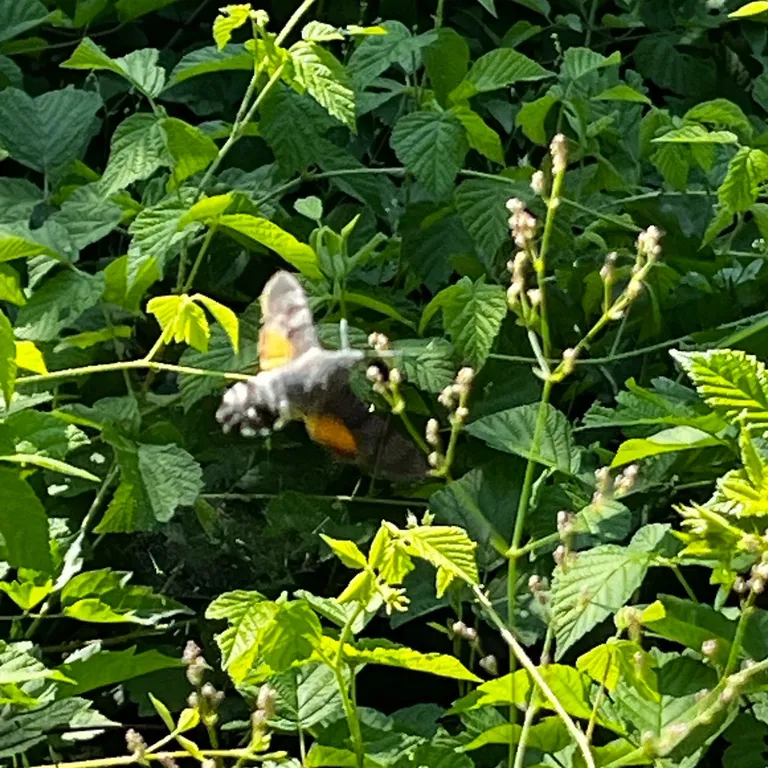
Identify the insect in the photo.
Macroglossum stellatarum
